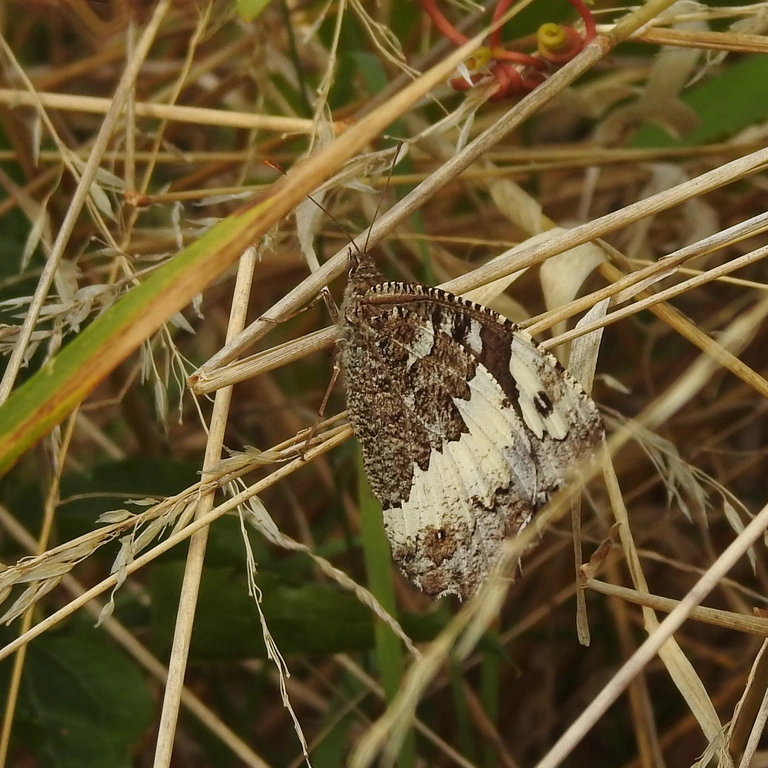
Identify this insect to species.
Brintesia circe
